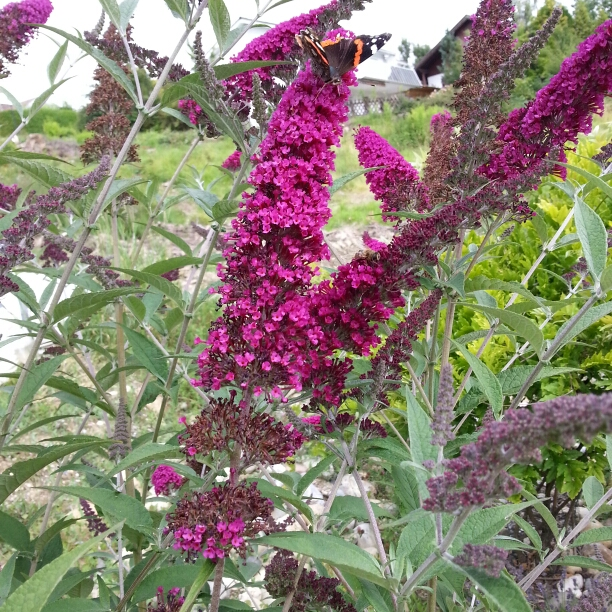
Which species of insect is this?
Vanessa atalanta
